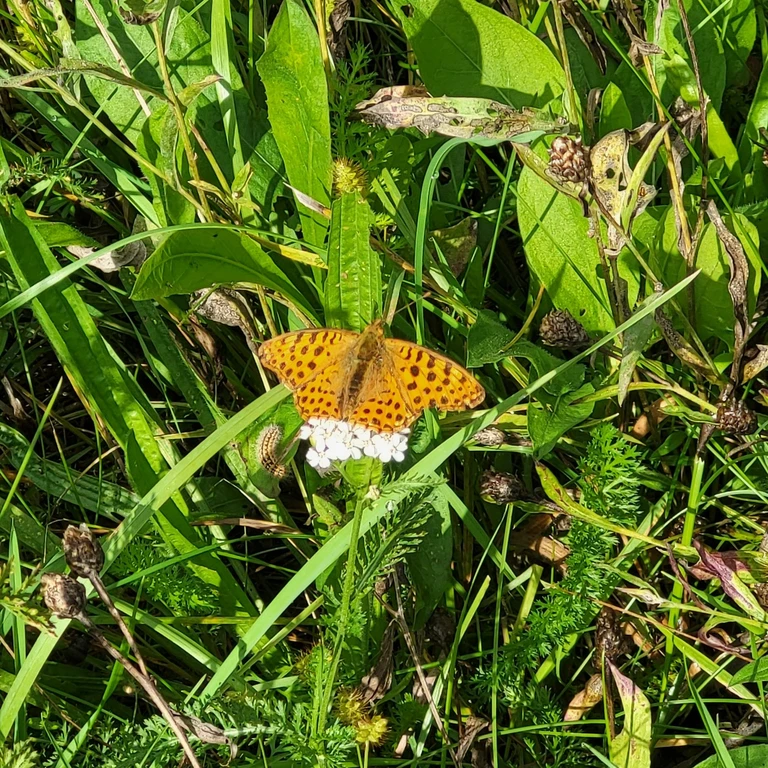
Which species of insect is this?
Issoria lathonia
